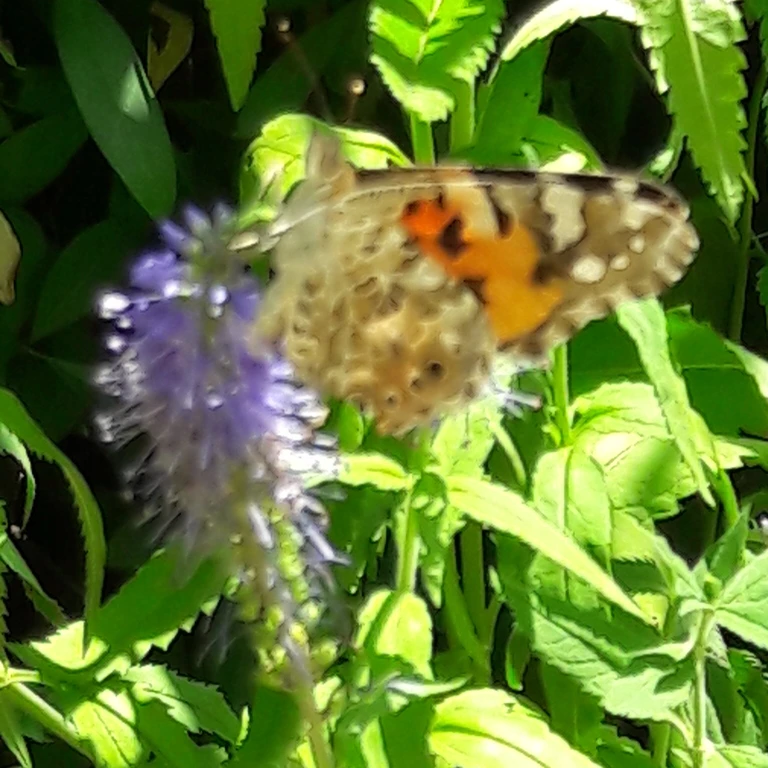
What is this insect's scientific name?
Vanessa cardui
